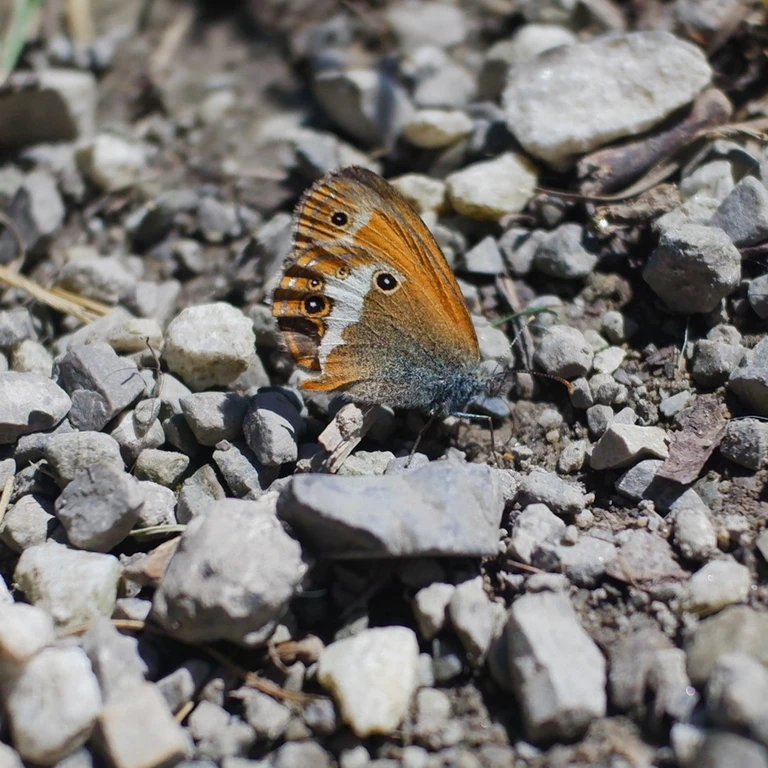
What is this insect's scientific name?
Coenonympha arcania
